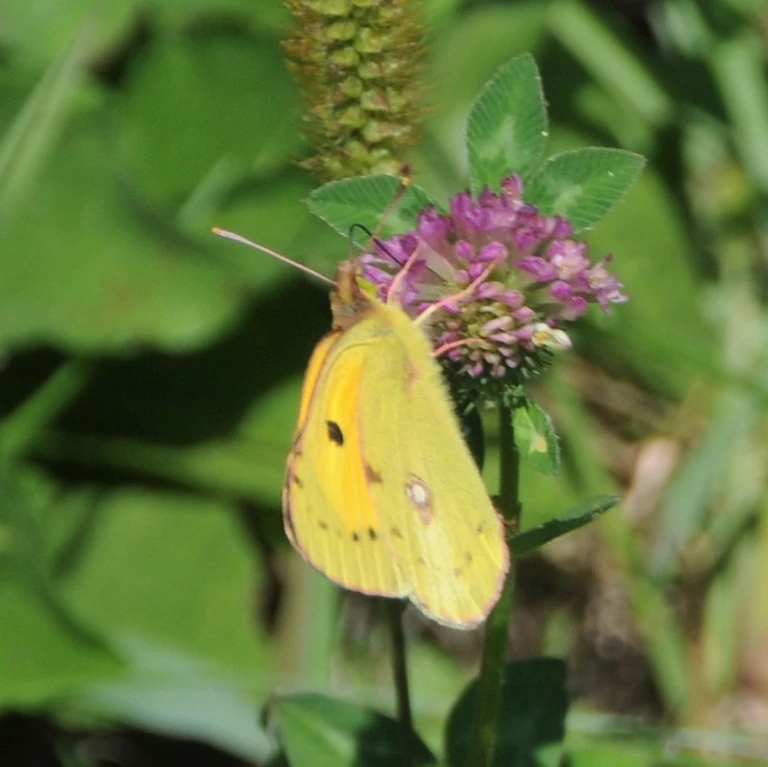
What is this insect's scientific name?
Colias croceus
